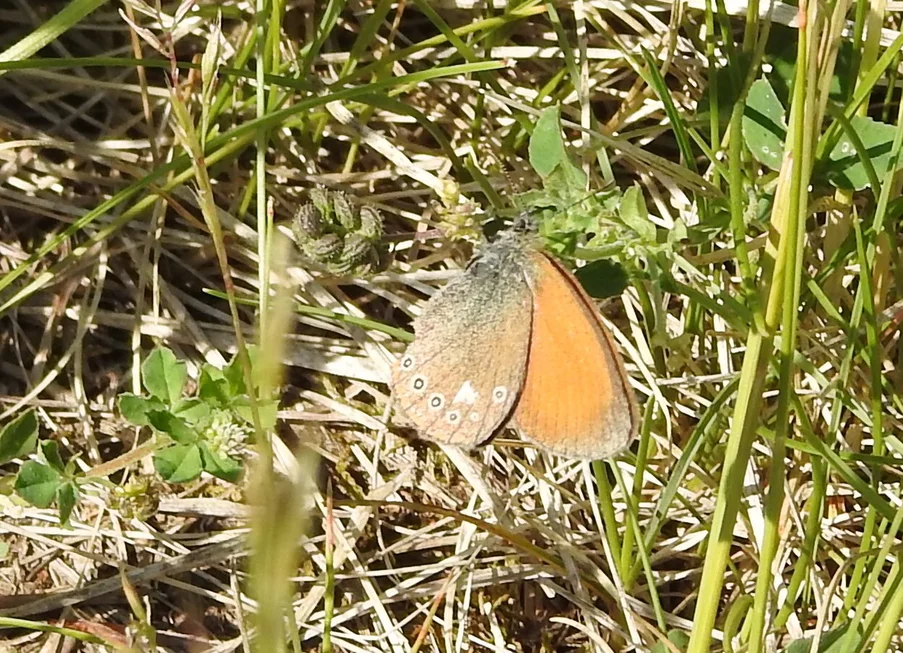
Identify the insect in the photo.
Coenonympha glycerion (also Coenonympha iphis)
